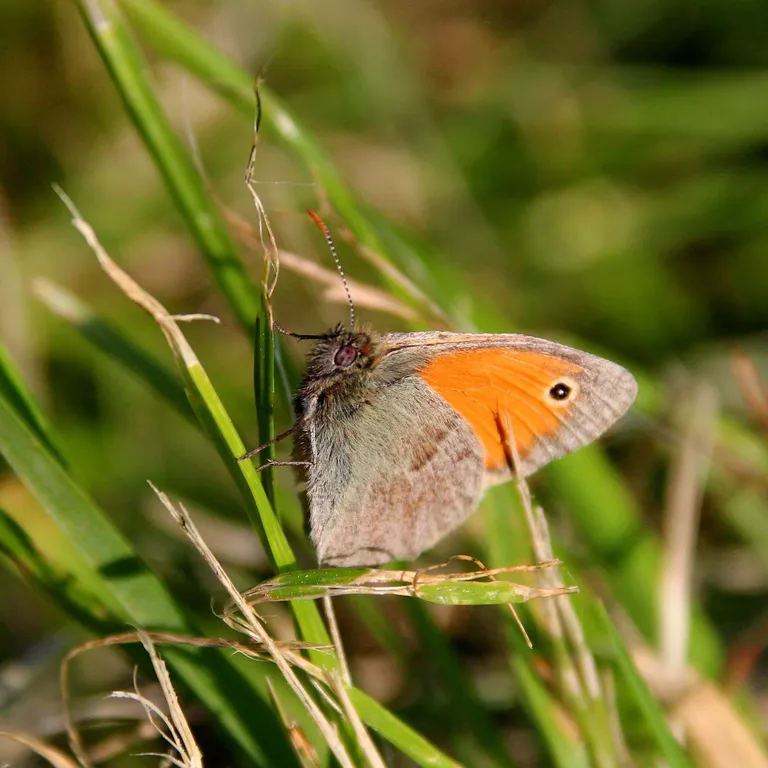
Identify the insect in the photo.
Coenonympha pamphilus
